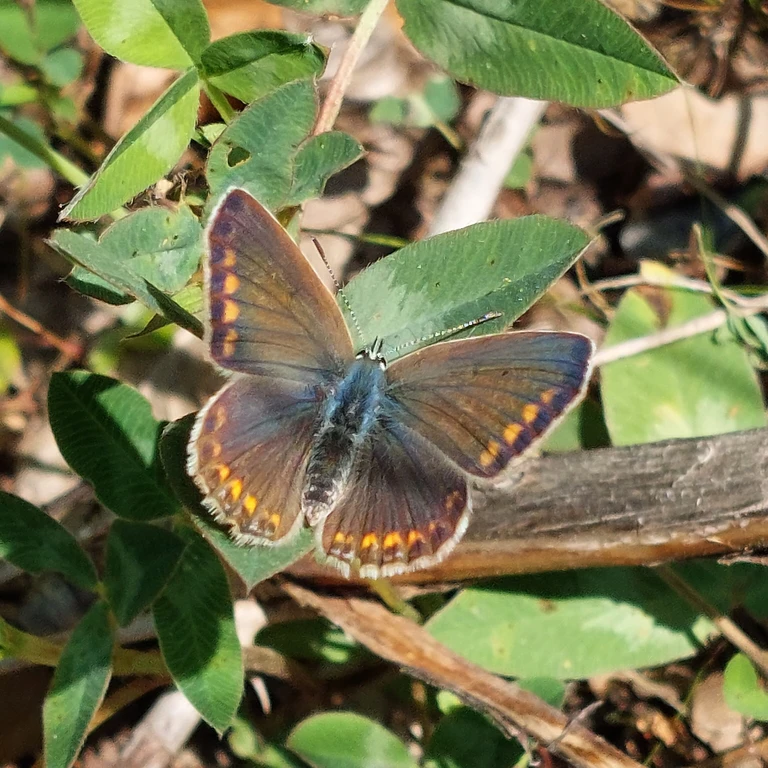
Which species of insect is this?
Polyommatus icarus
